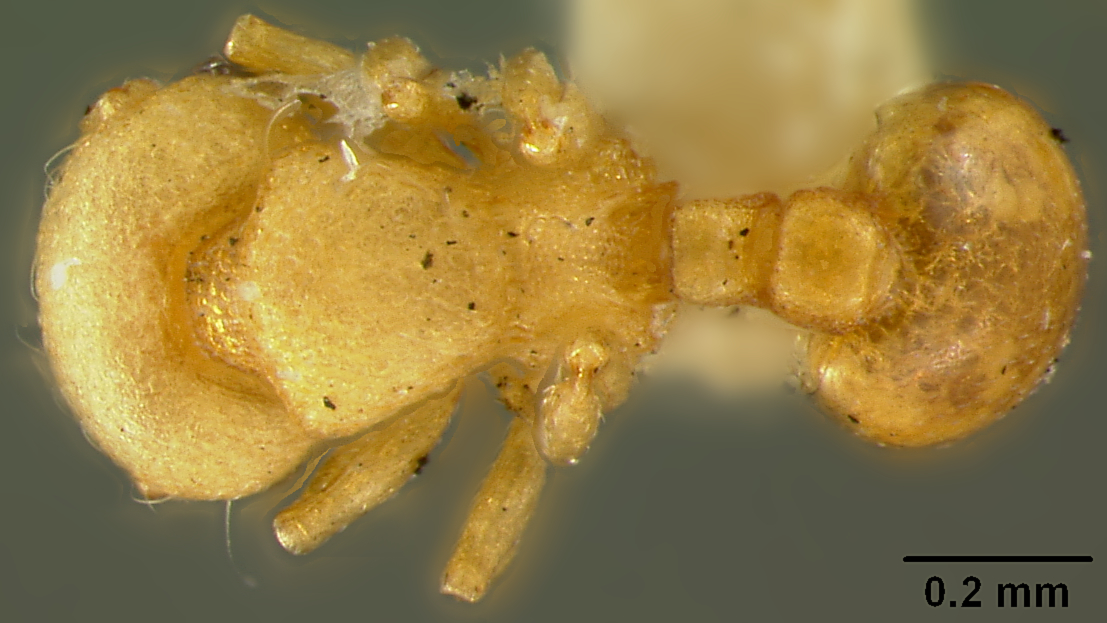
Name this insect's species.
Mayriella abstinens
